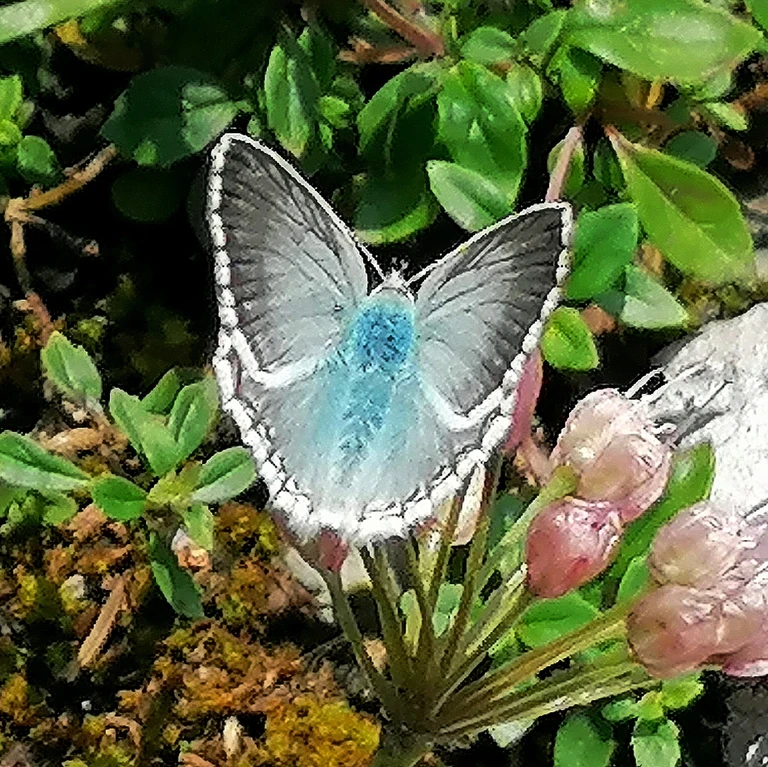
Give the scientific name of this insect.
Lysandra coridon
